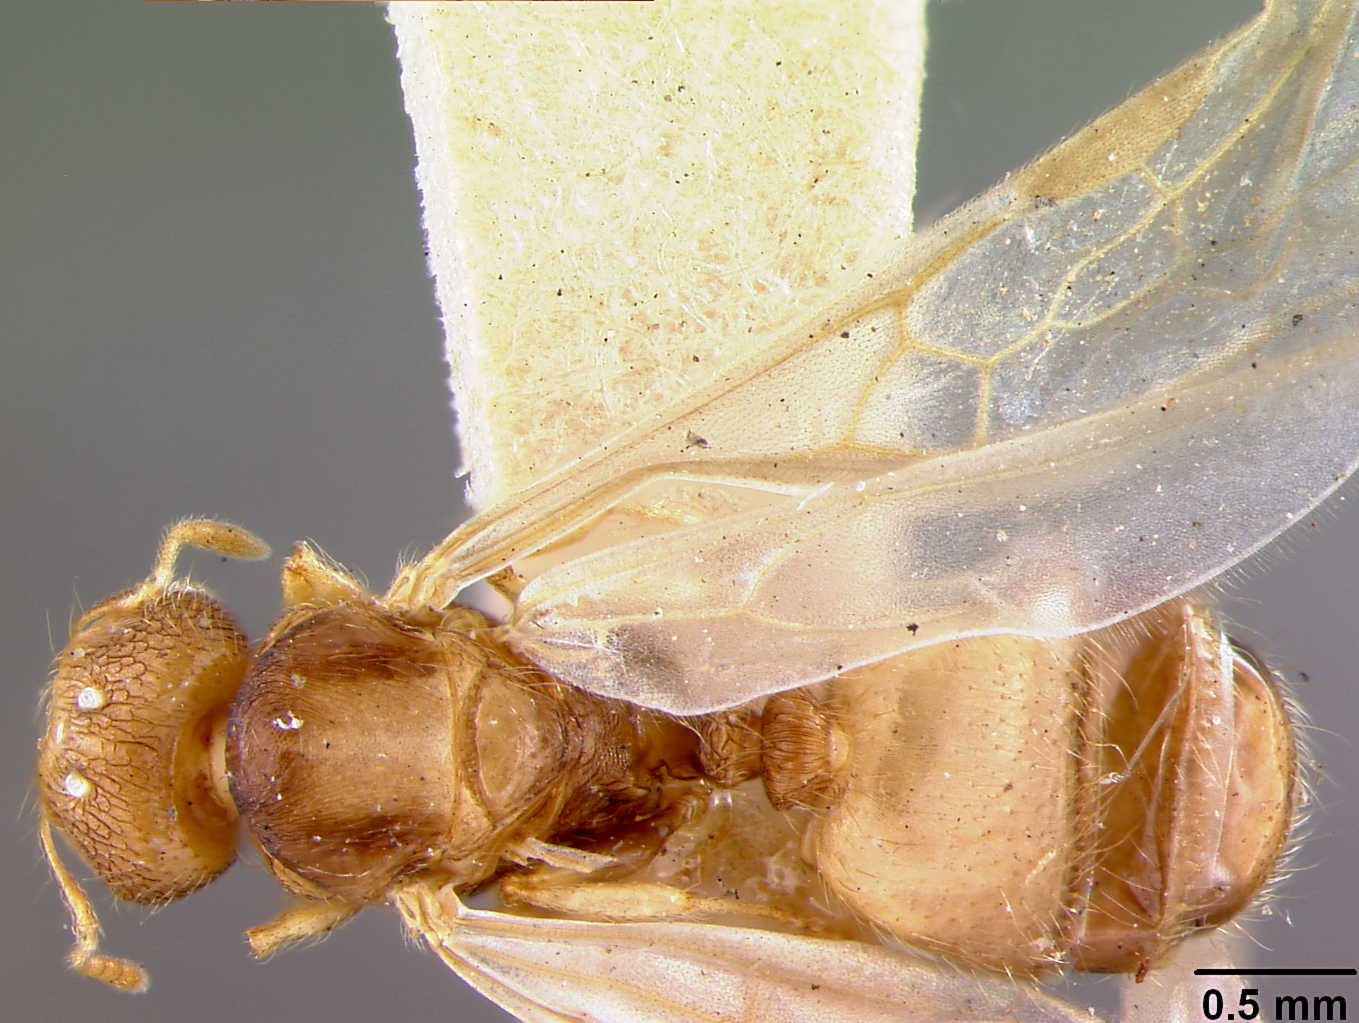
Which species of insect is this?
Pheidole nindi
